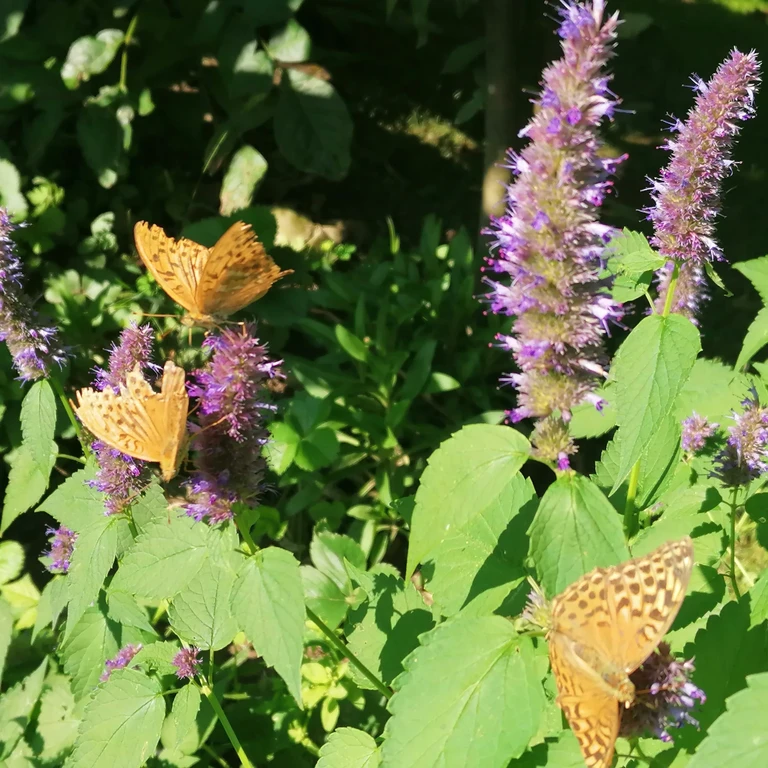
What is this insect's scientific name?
Argynnis paphia
